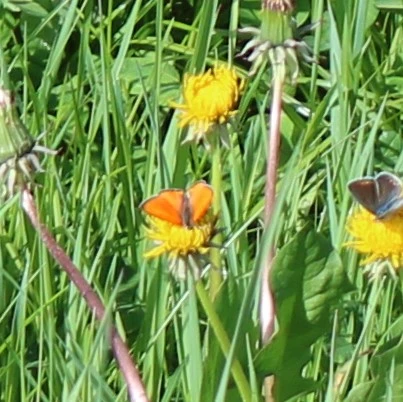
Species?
Lycaena dispar
